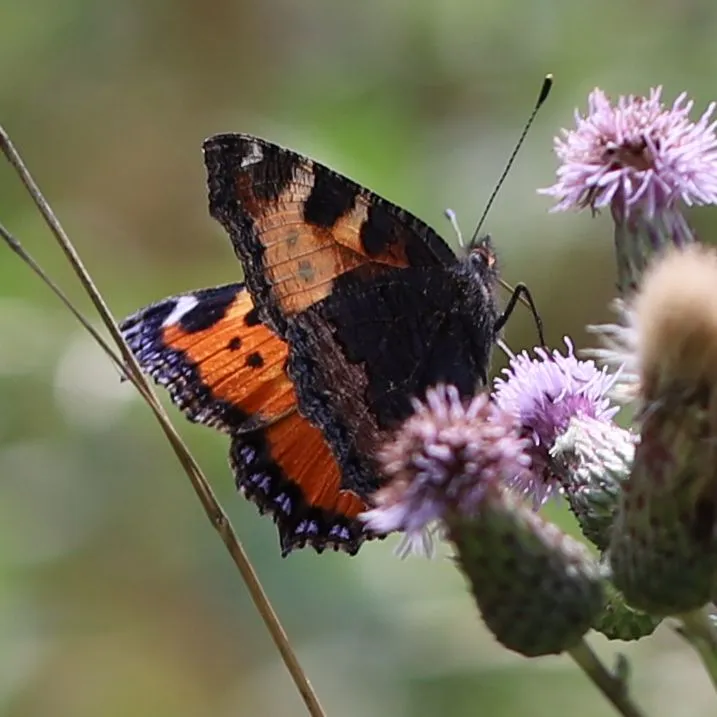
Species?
Aglais urticae
